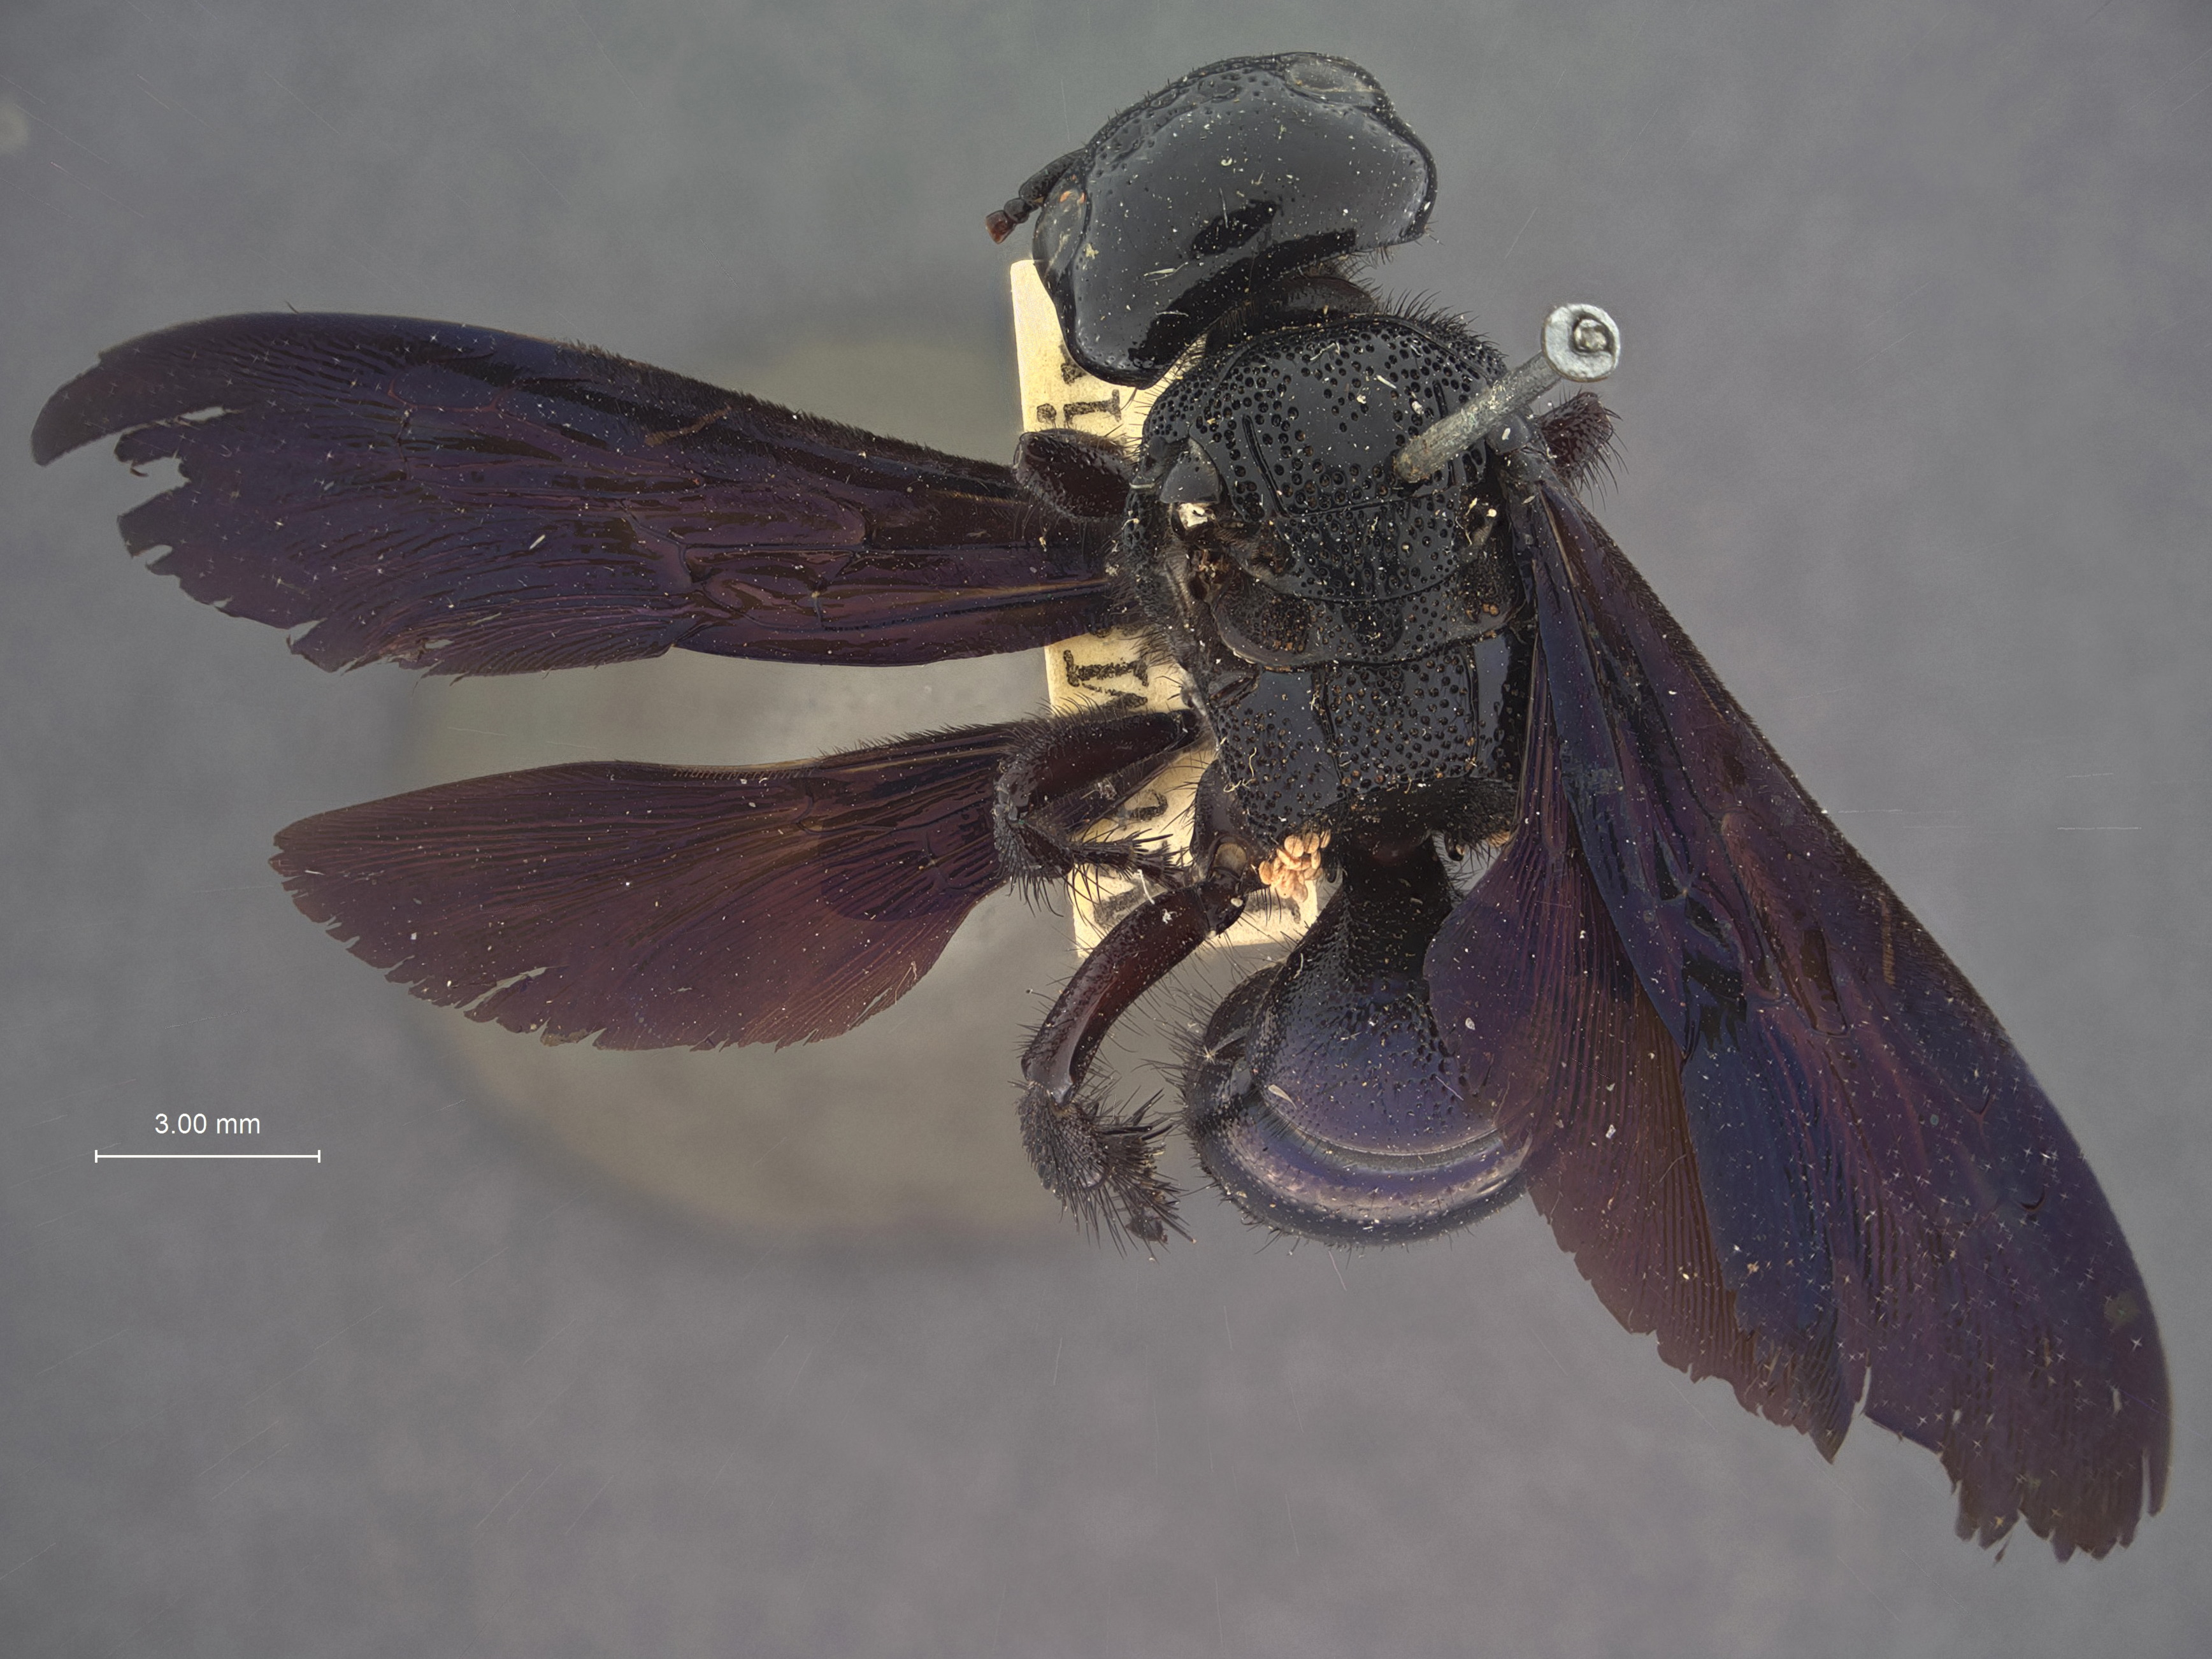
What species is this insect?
Scolia megacephala
